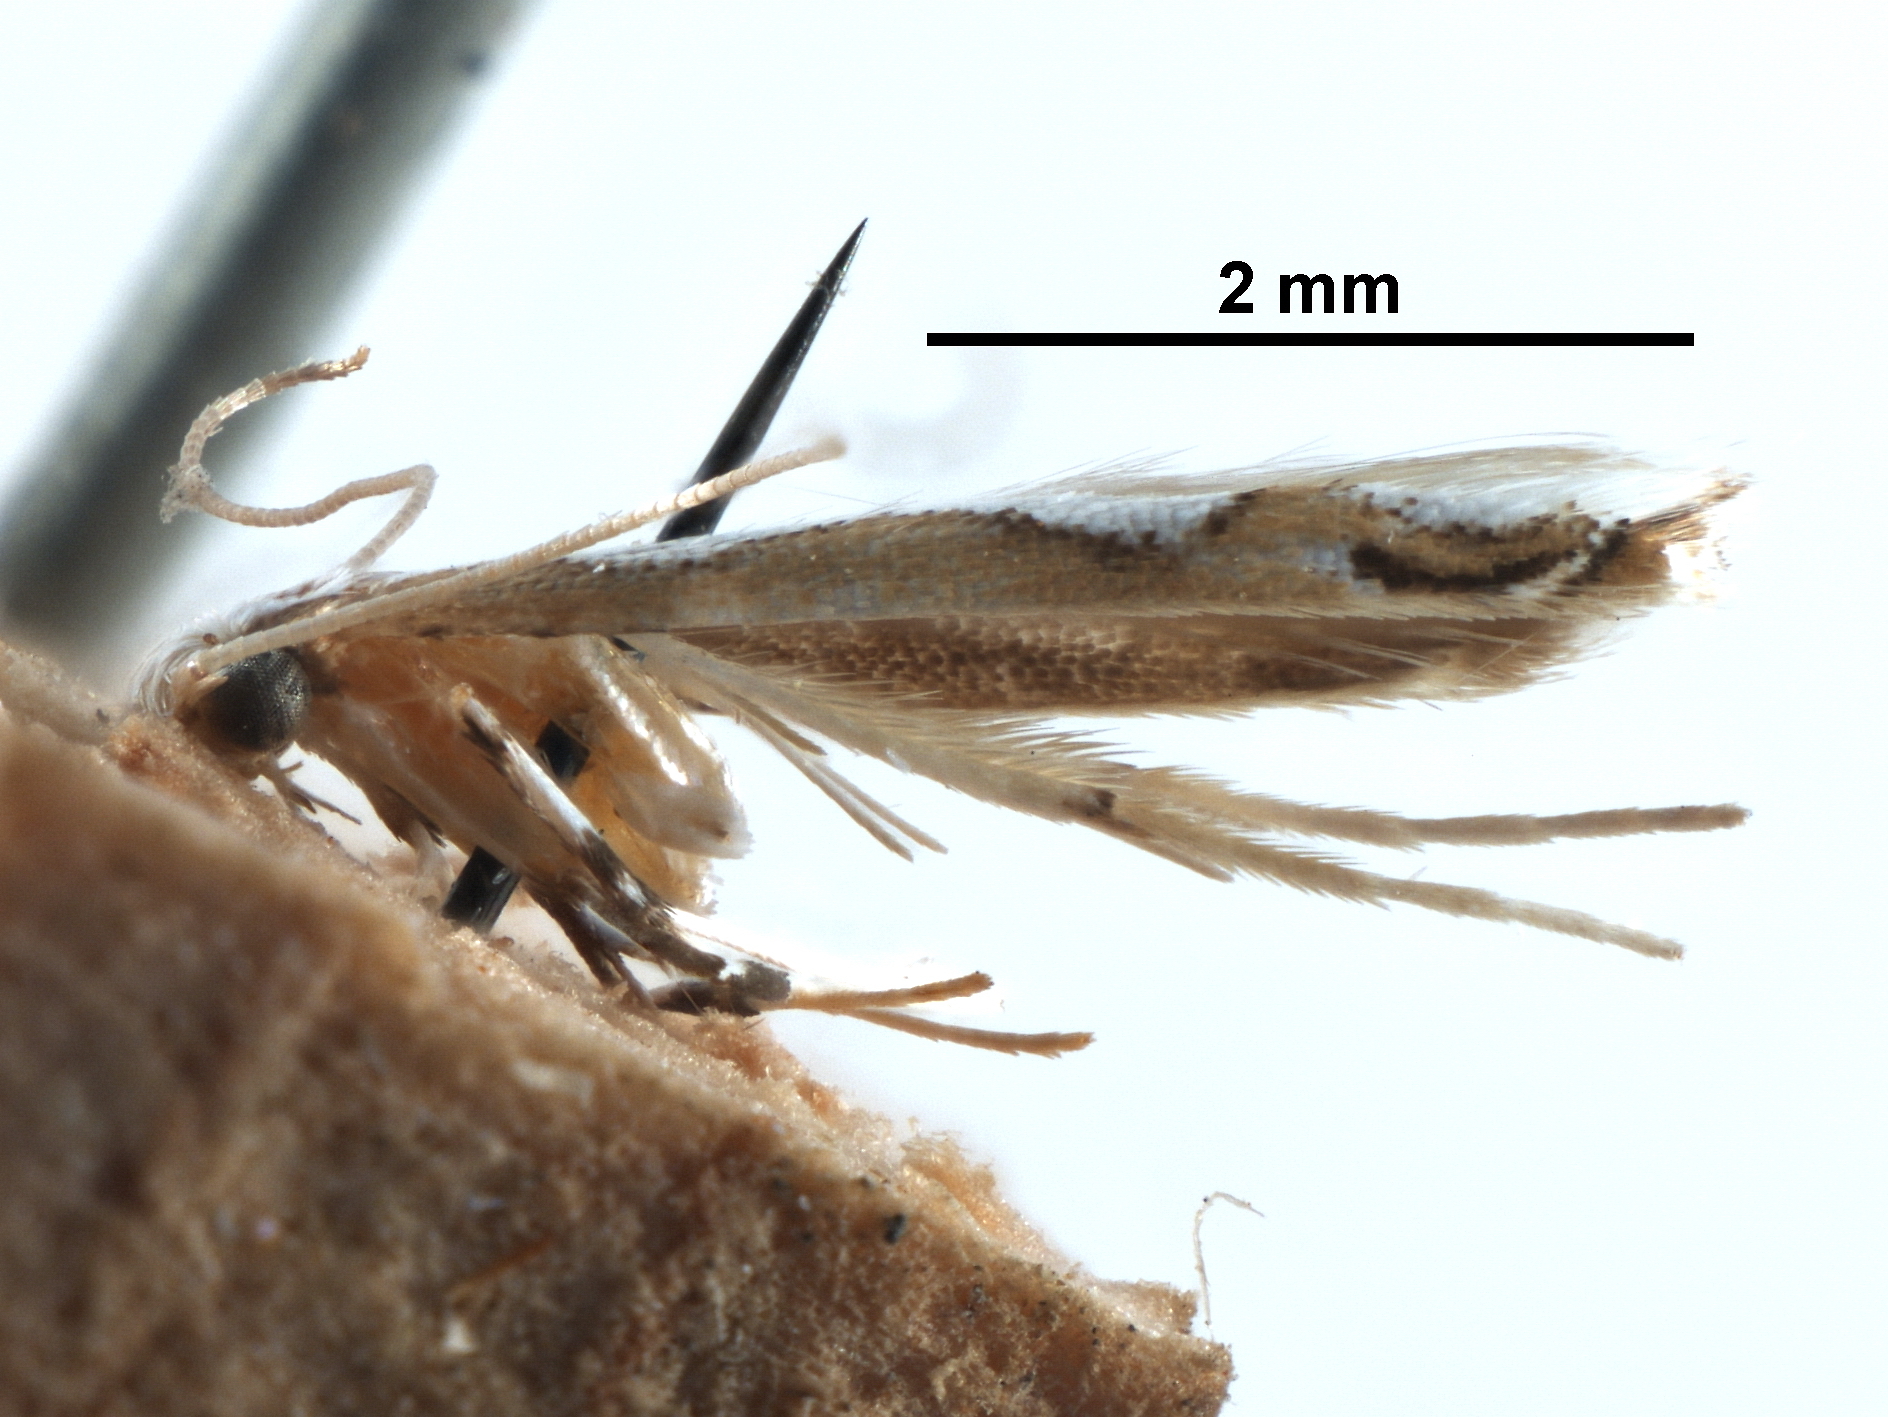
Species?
Acrocercops undifraga
